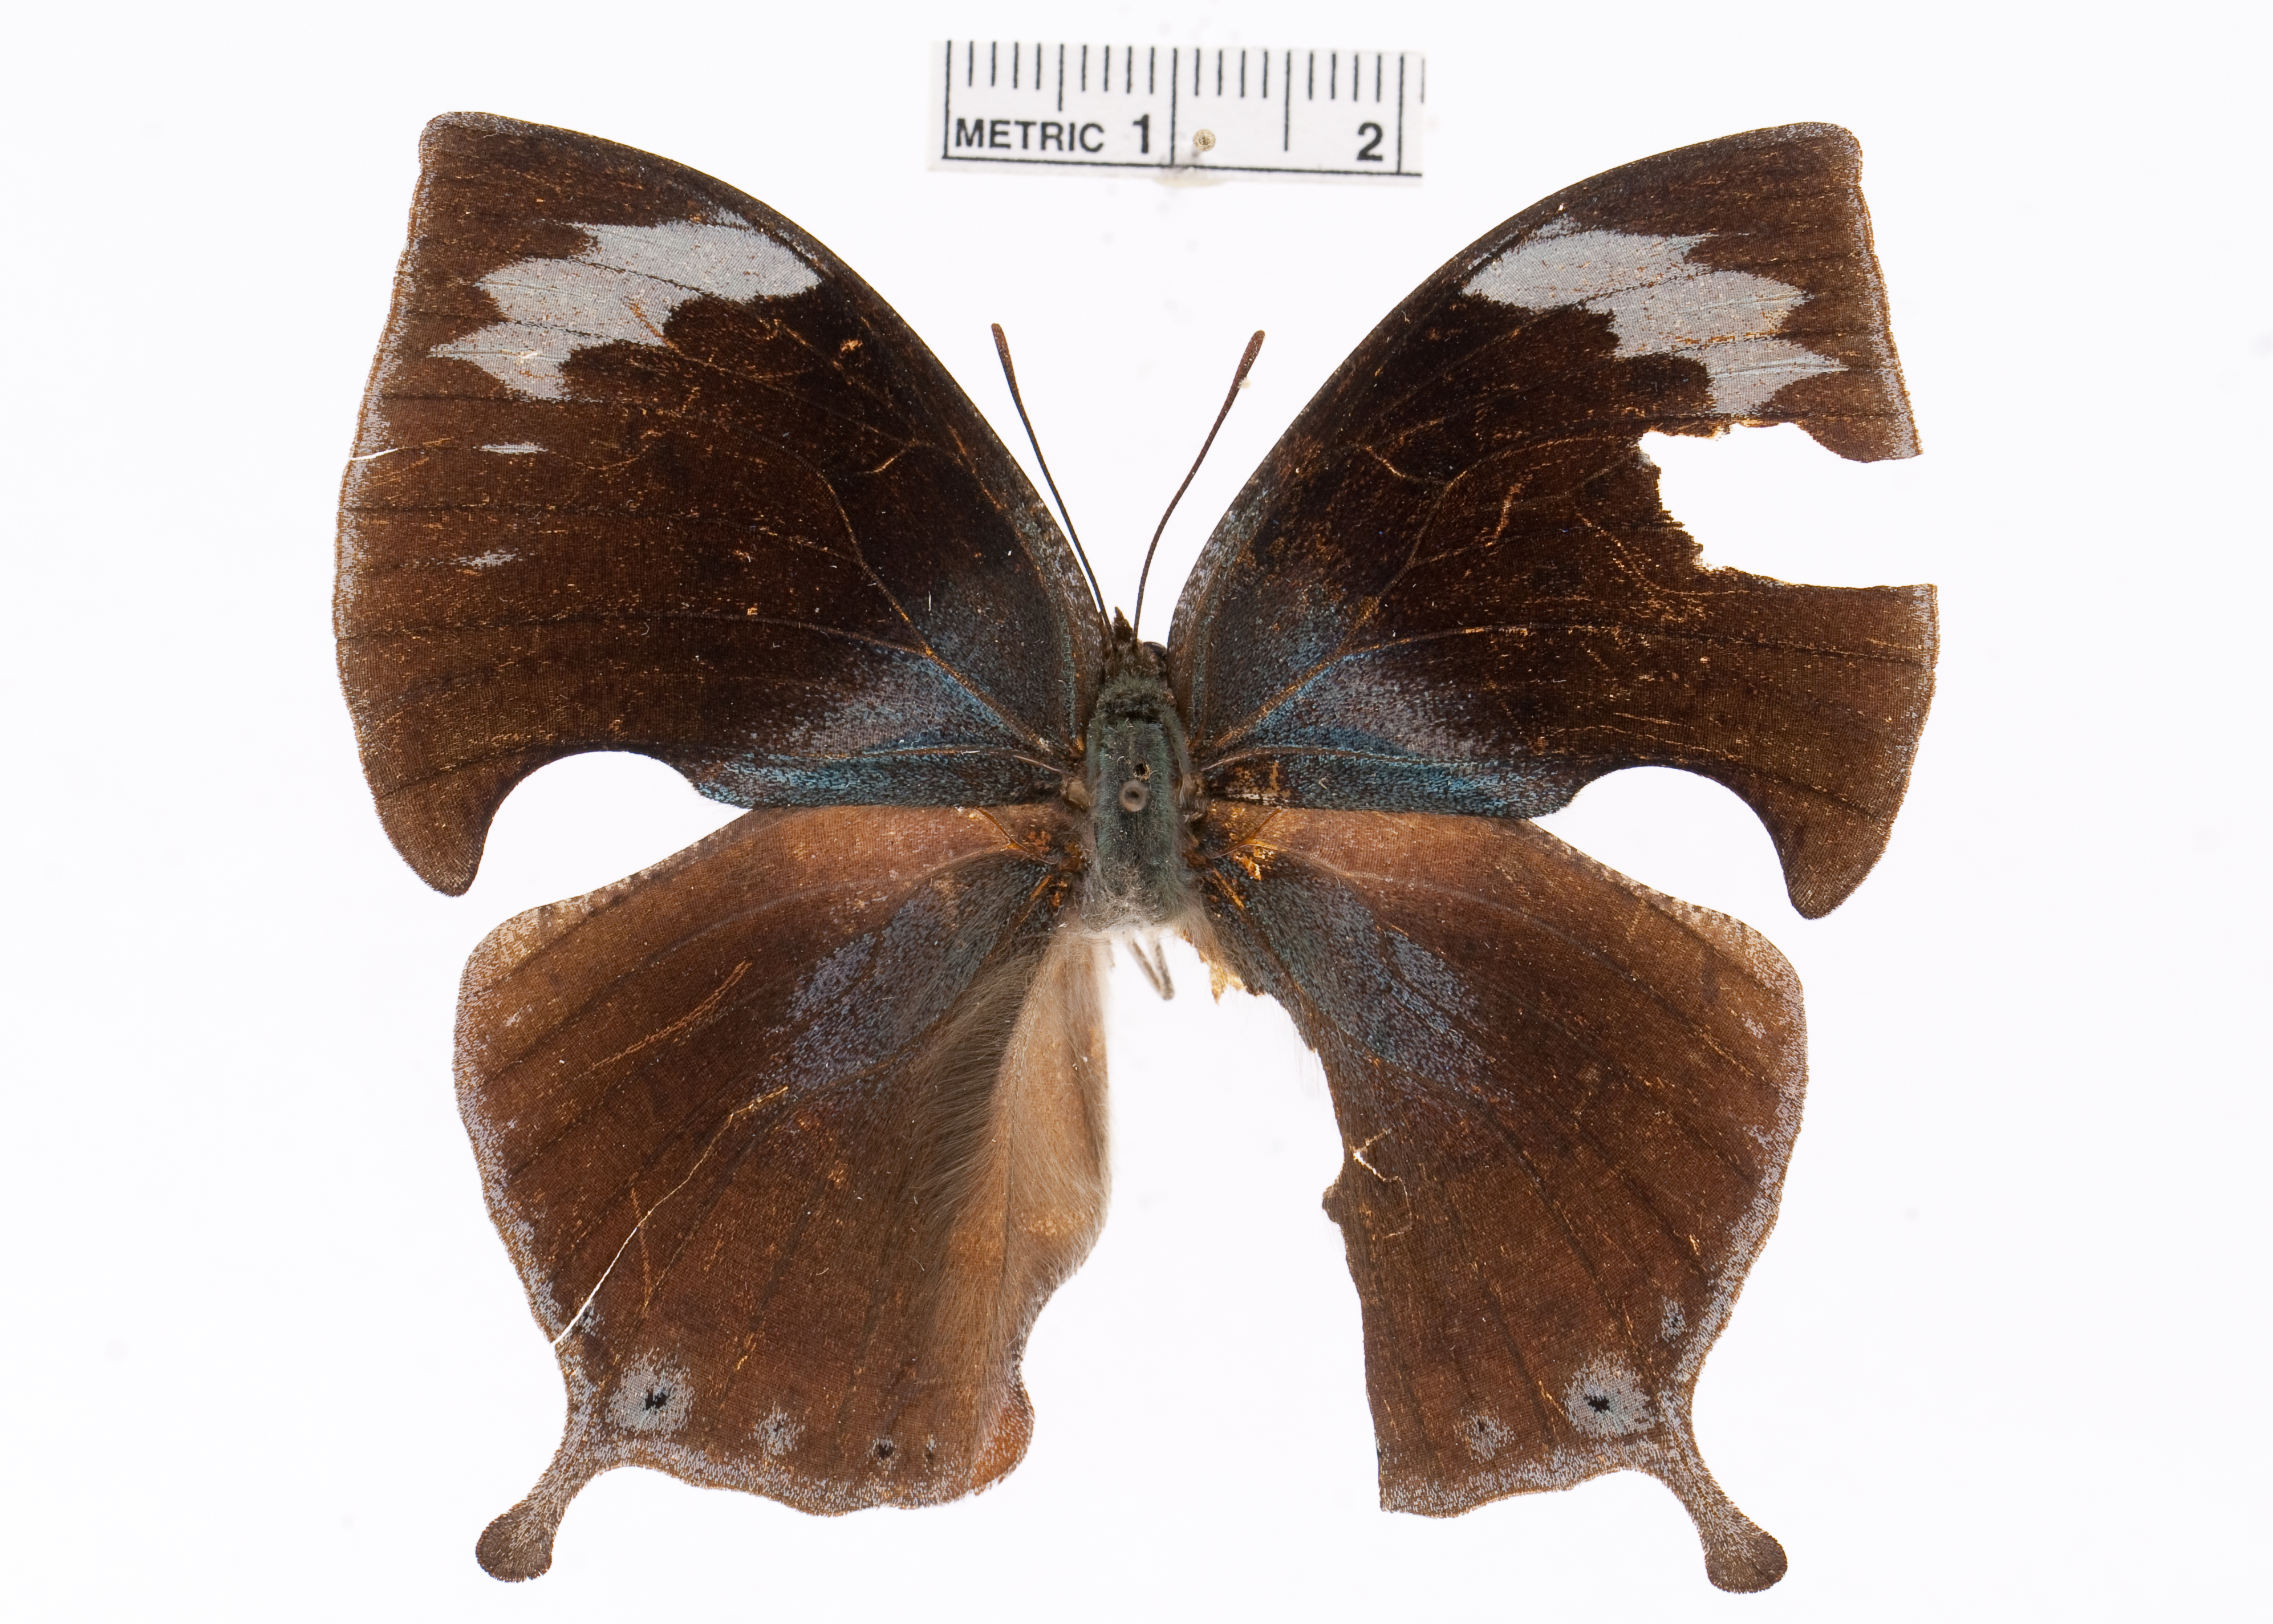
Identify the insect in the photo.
Memphis ambrosia
